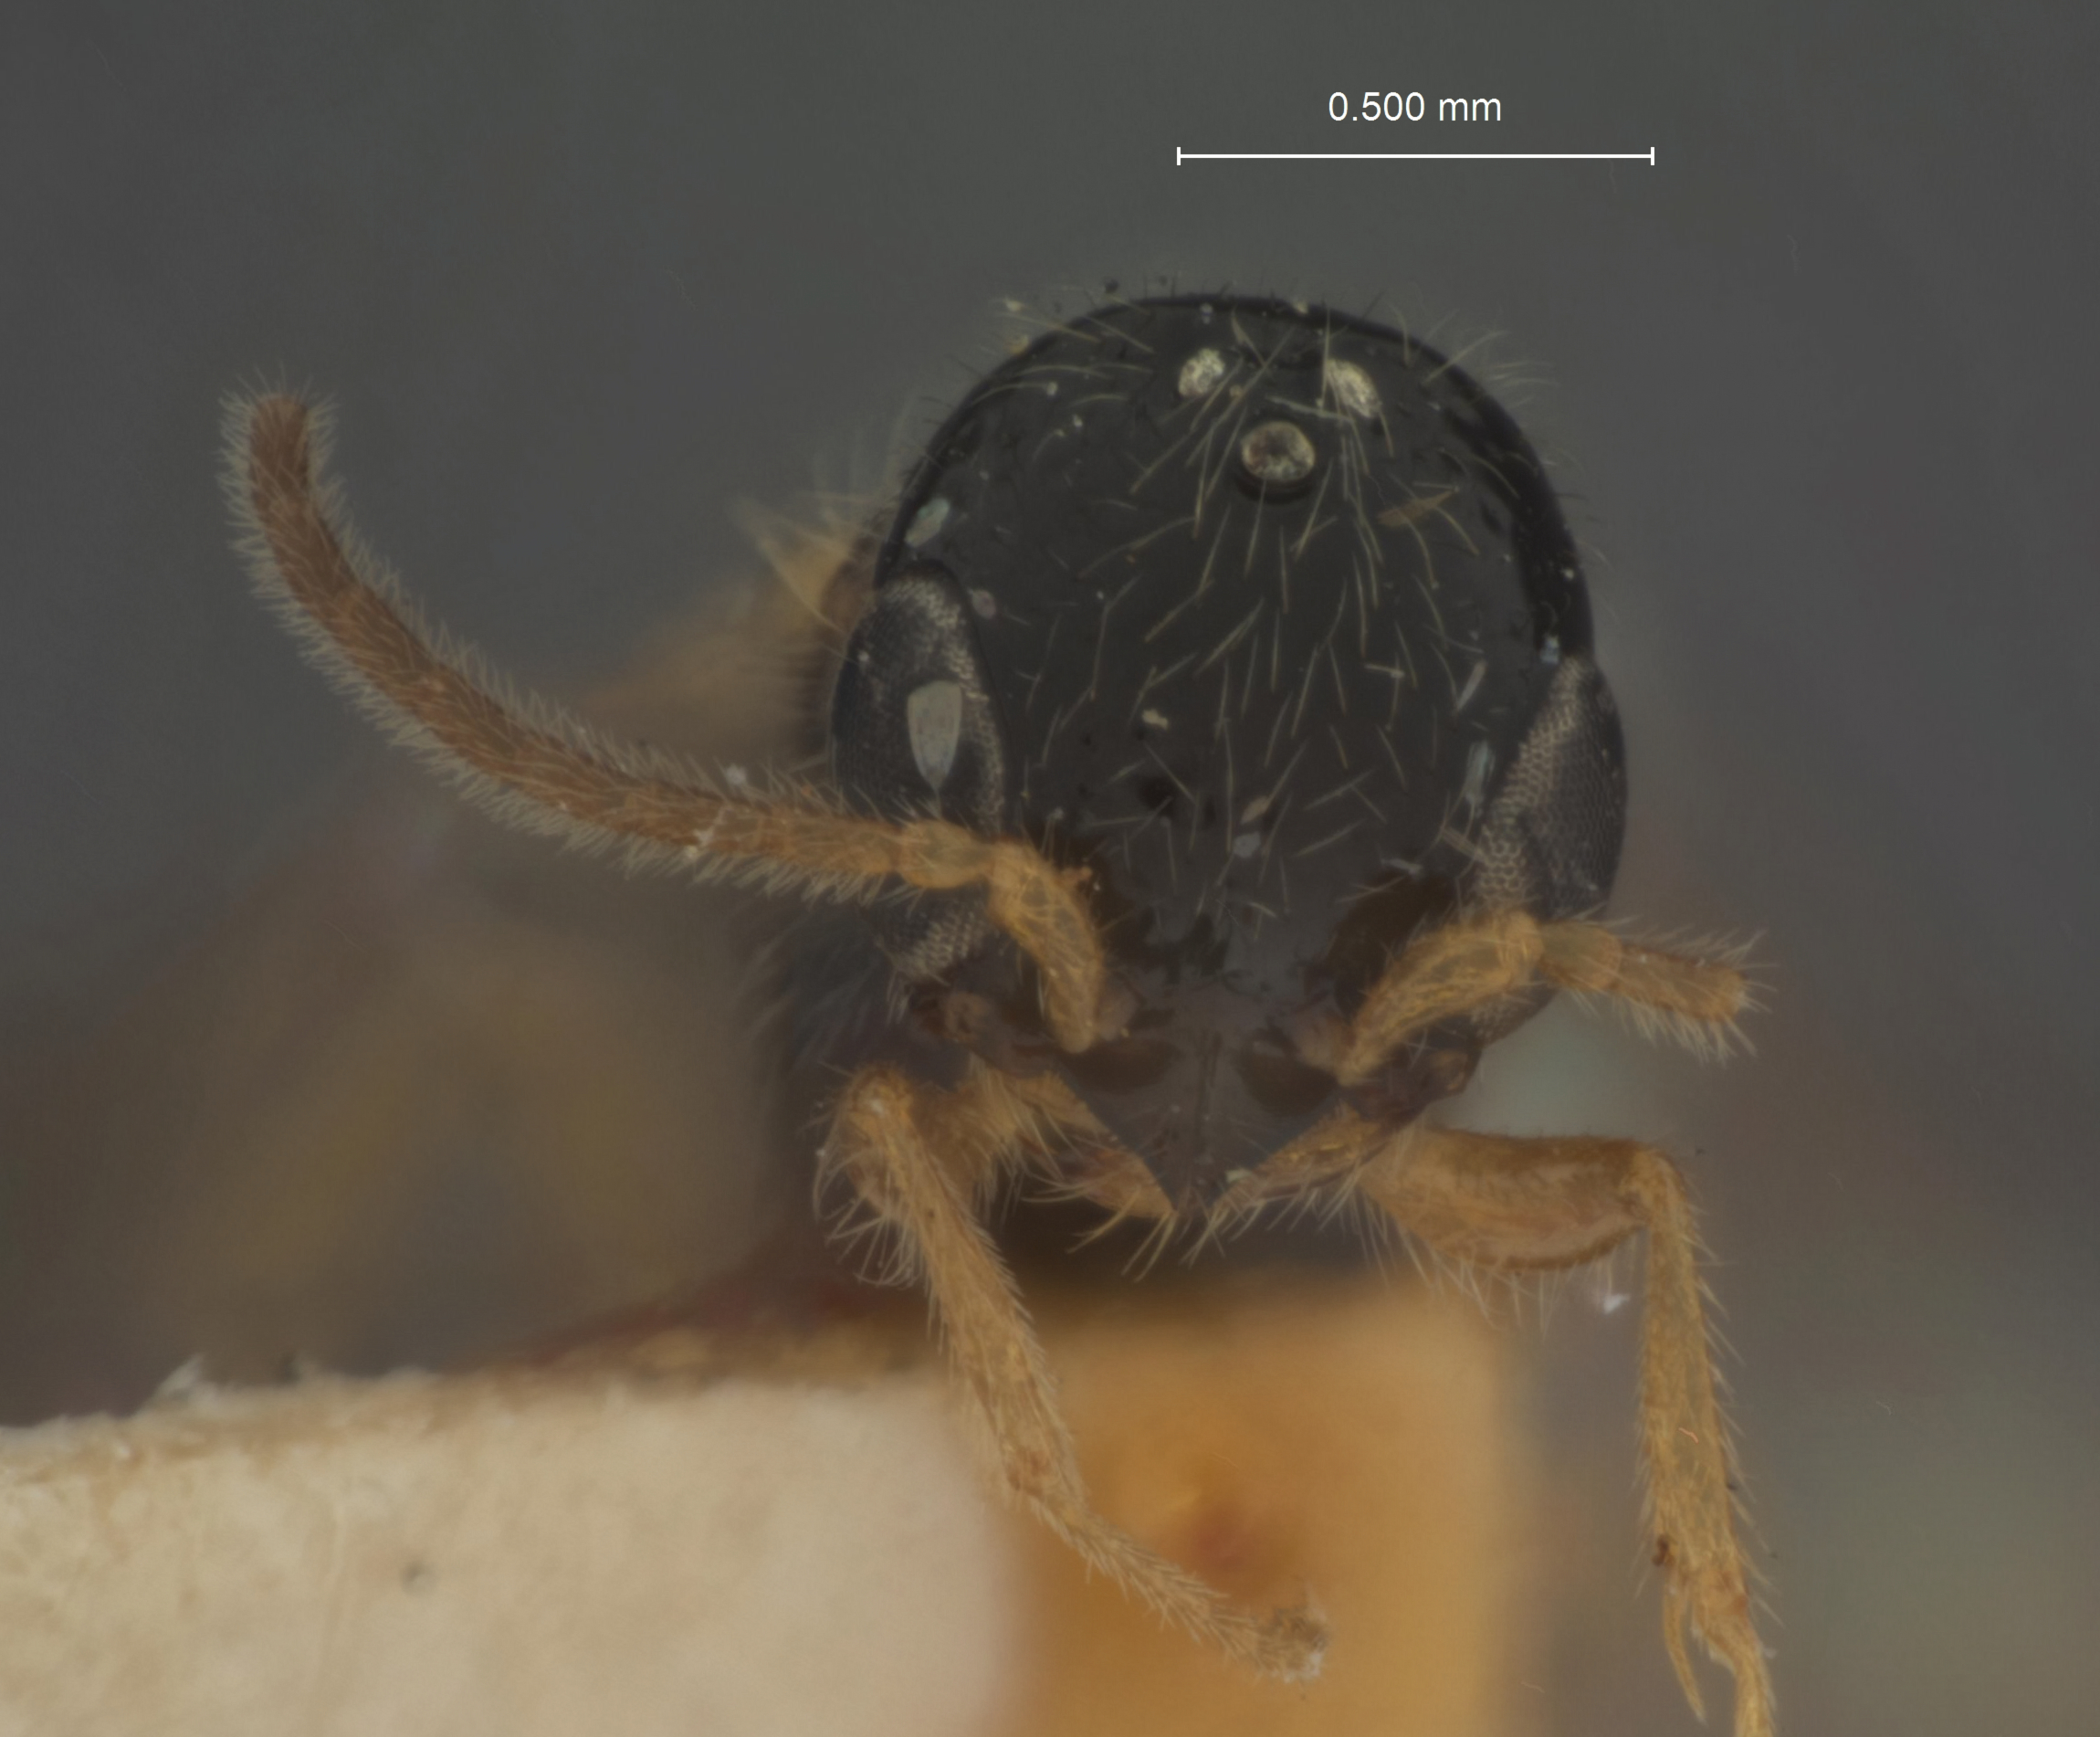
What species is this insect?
Misepyris politus
